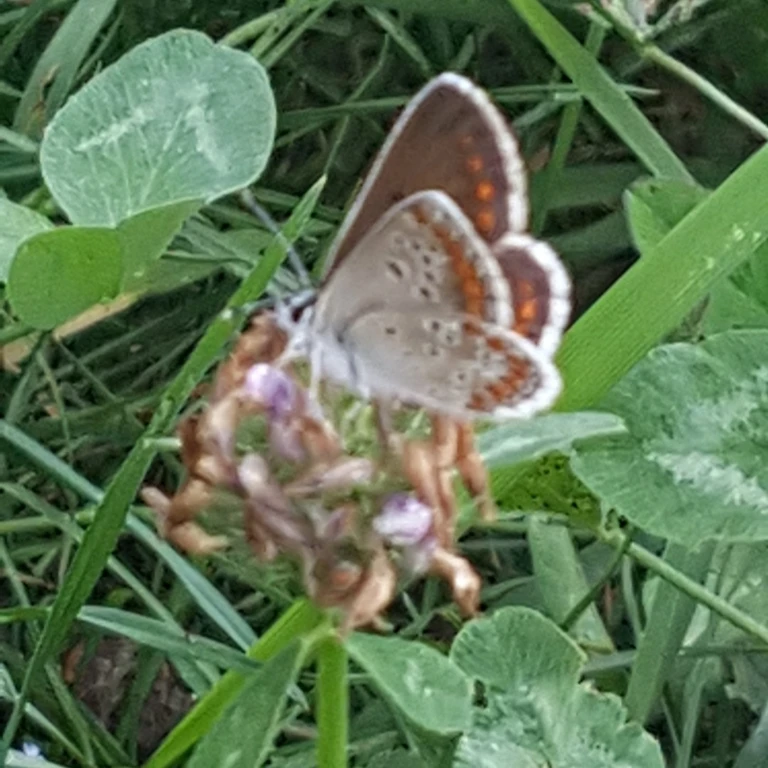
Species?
Aricia agestis/artaxerxes
